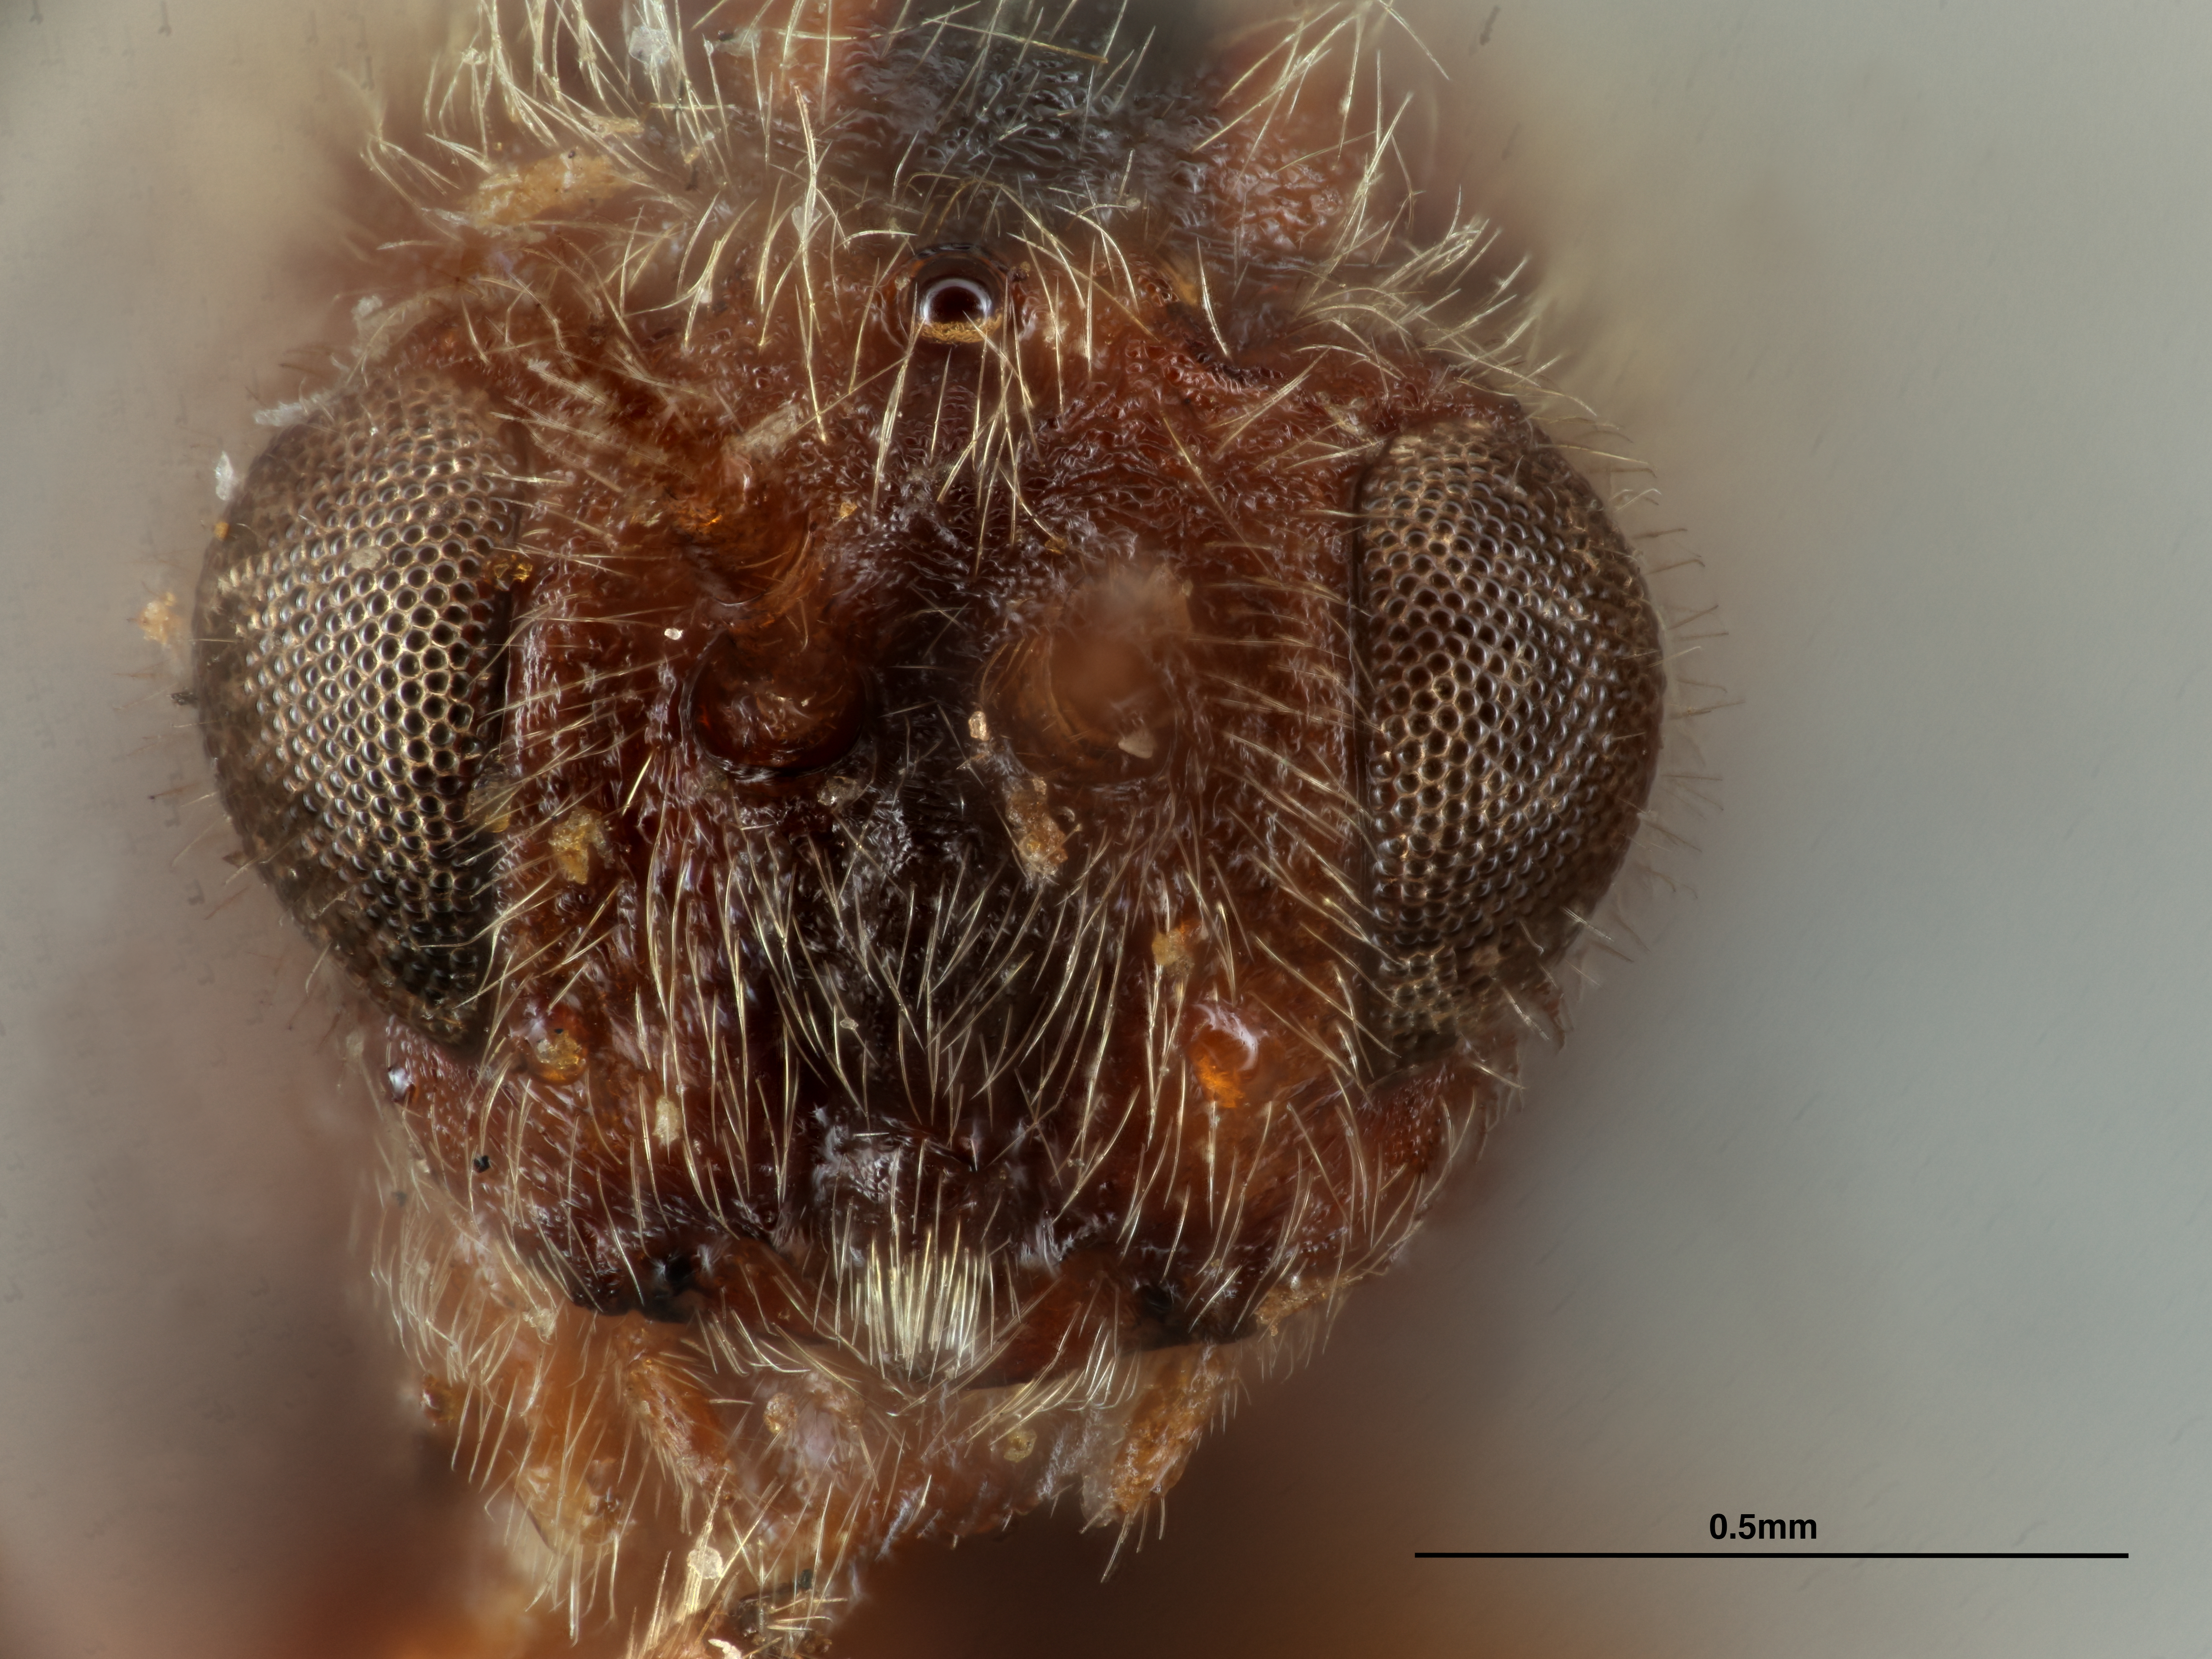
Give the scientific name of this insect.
Diplolepis cava
